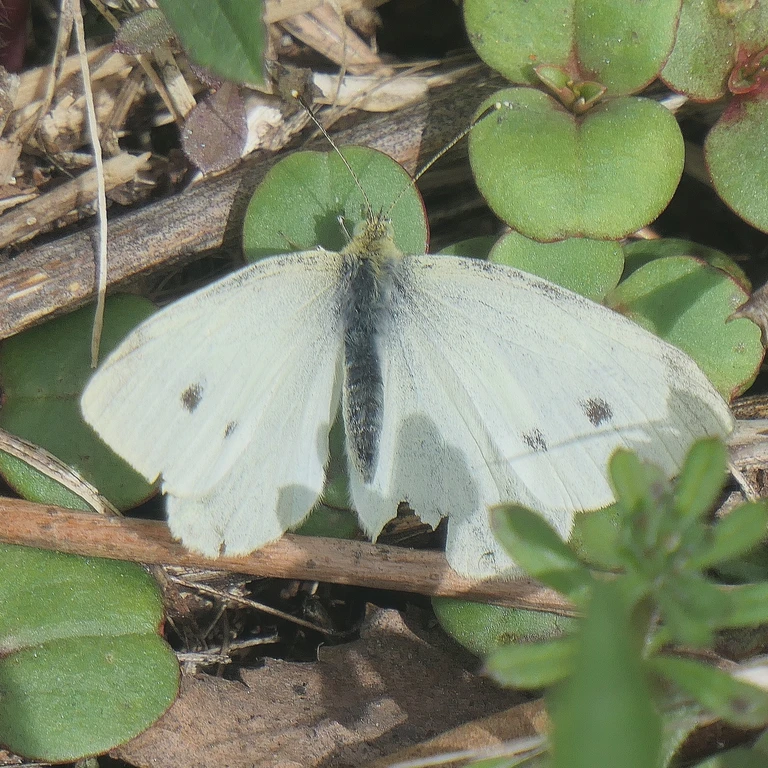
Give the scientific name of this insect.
Pieris rapae
